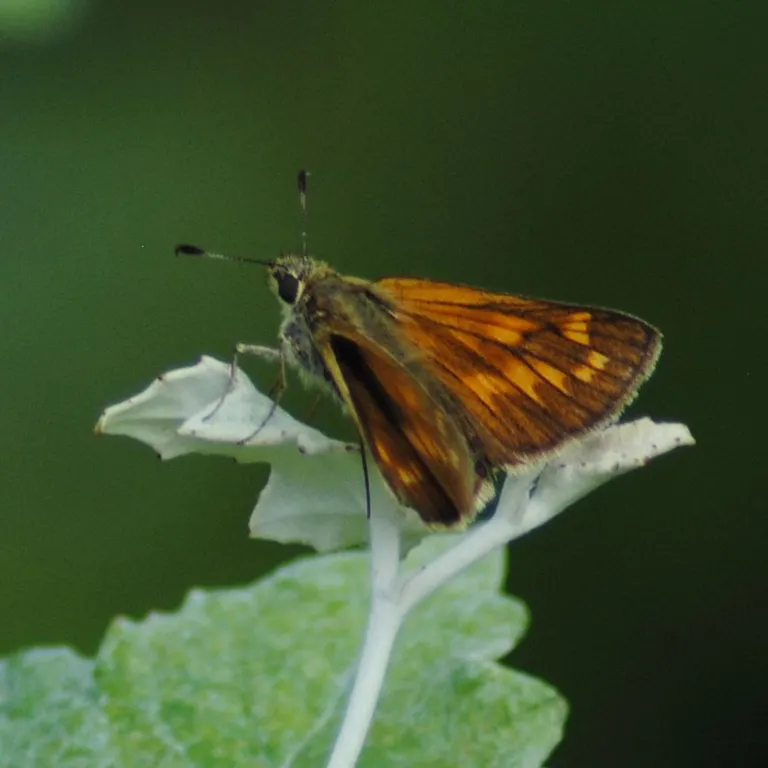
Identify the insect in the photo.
Ochlodes sylvanus (also Ochlodes venata)
